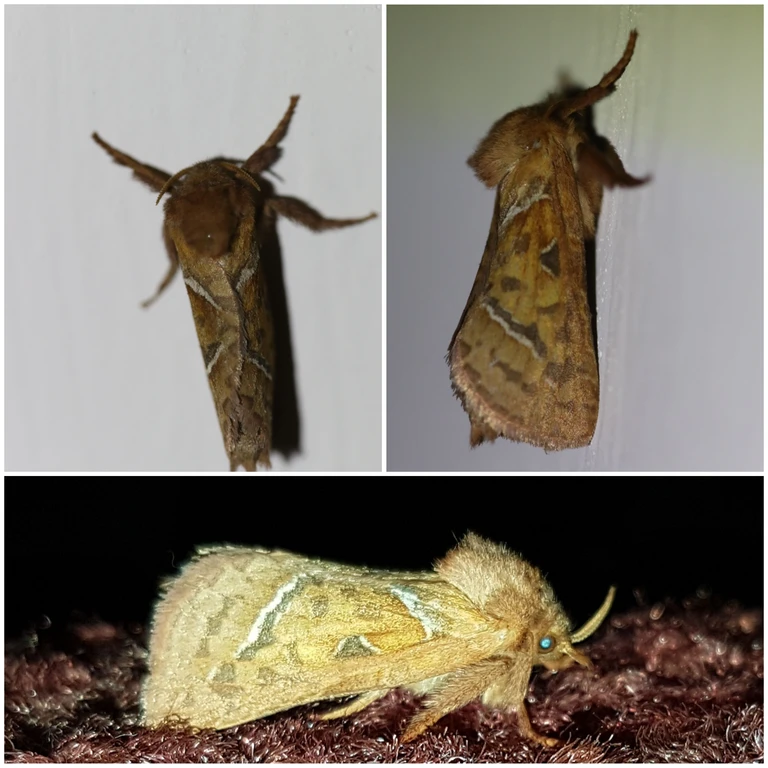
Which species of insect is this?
Triodia sylvina
